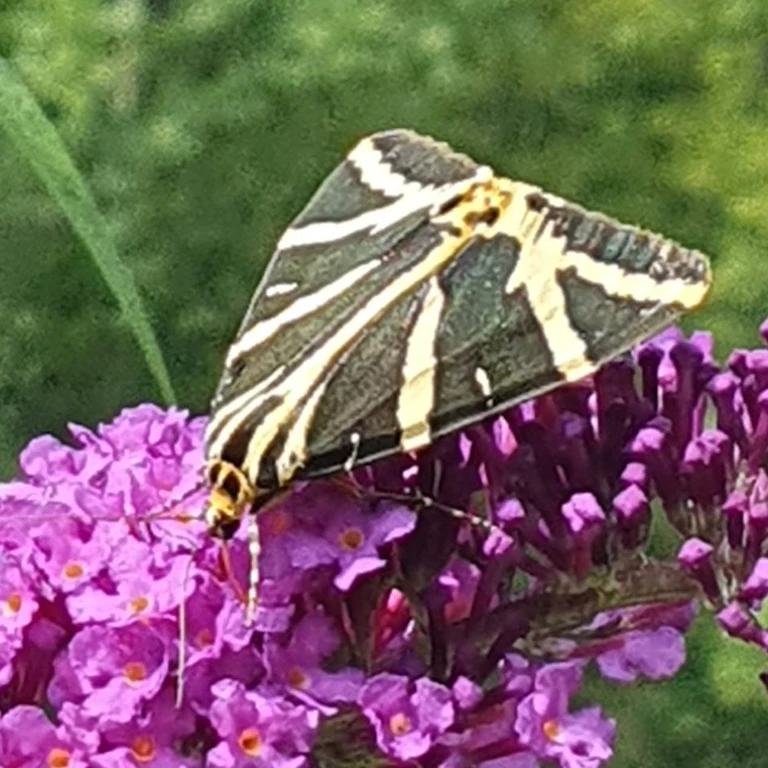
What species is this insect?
Euplagia quadripunctaria
